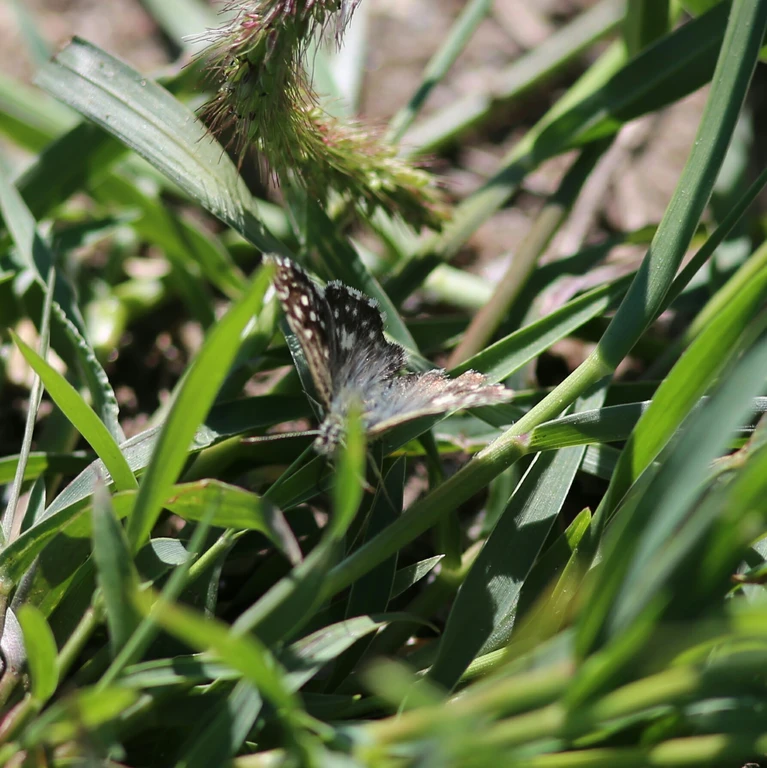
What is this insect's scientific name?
Pyrgus malvae
